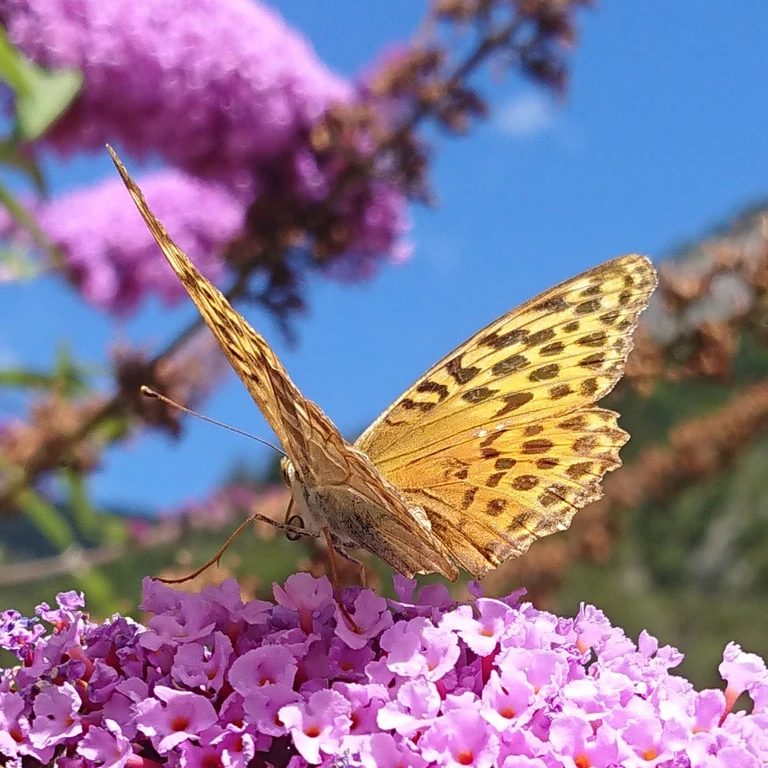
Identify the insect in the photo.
Argynnis paphia
